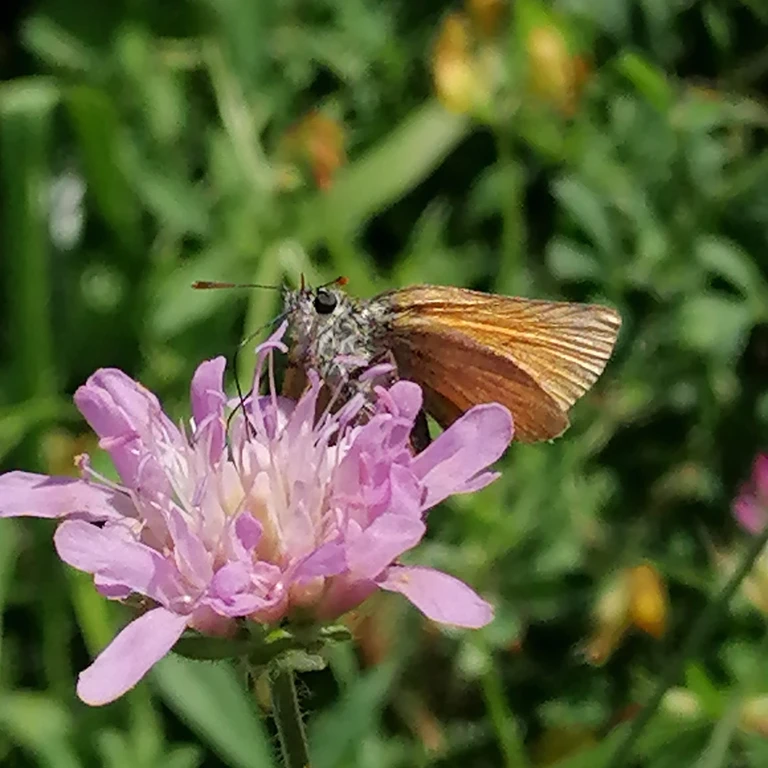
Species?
Thymelicus sylvestris
